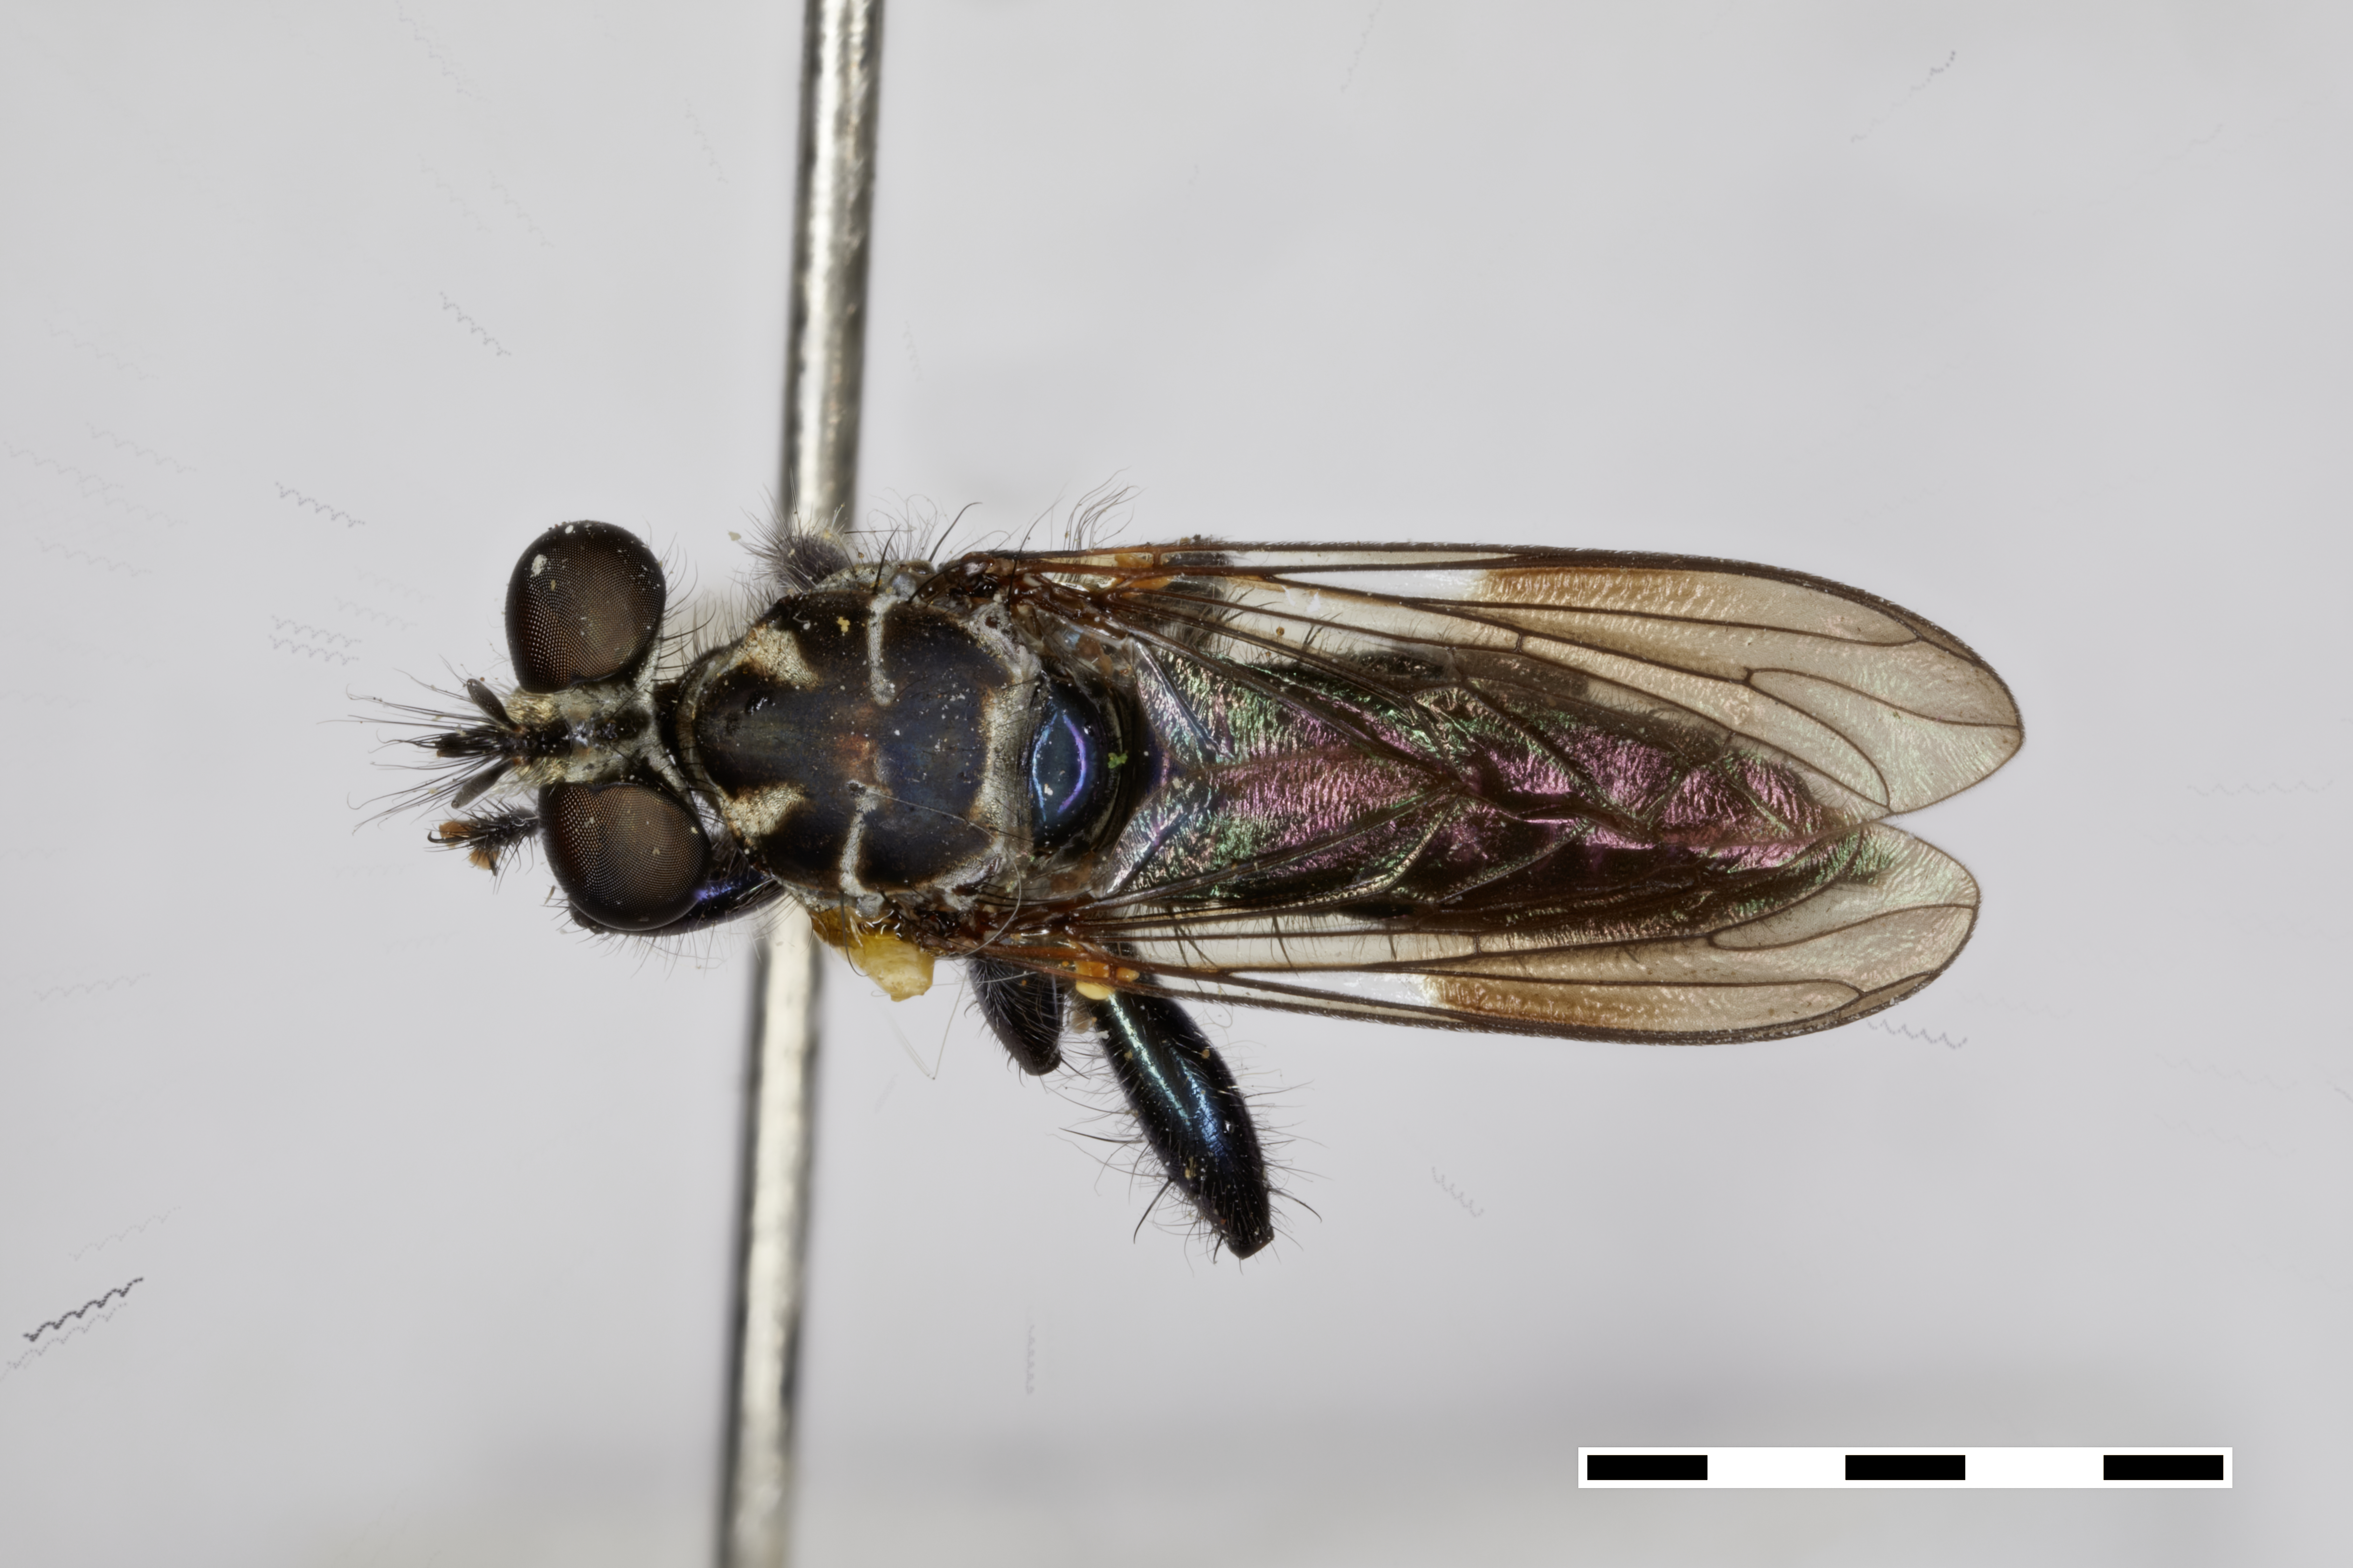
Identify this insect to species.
Andrenosoma lewisi
